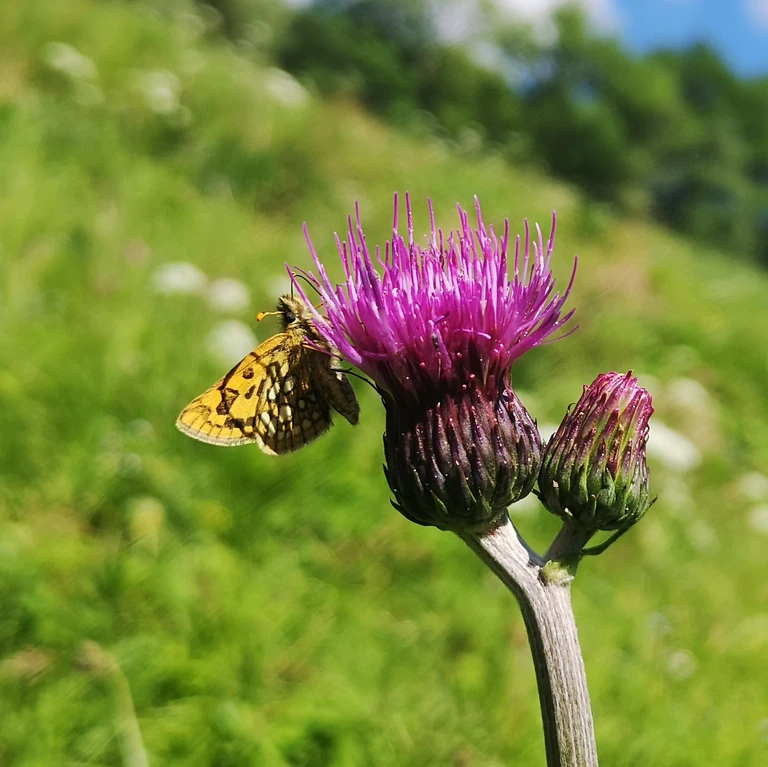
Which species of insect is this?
Carterocephalus palaemon
